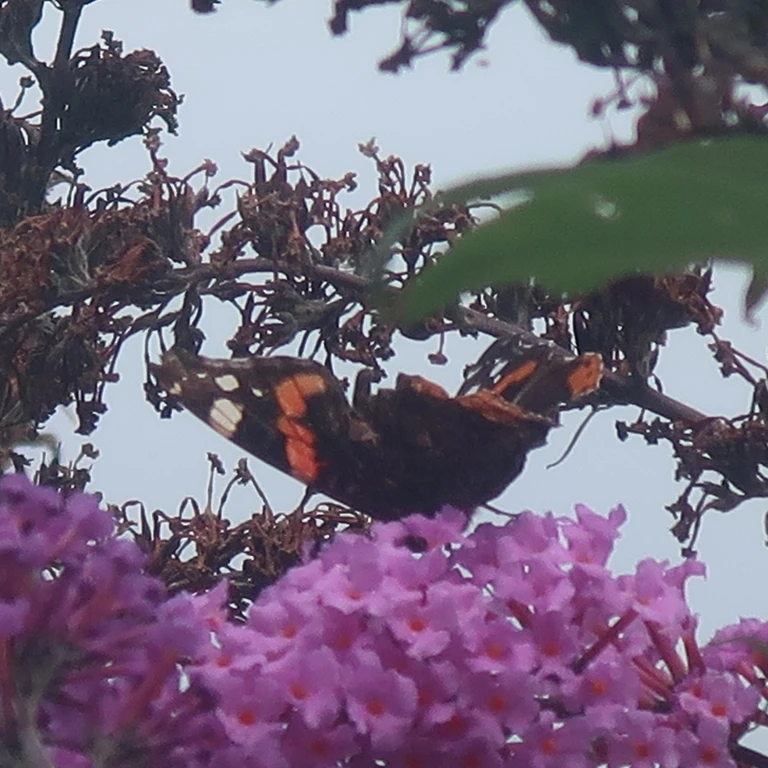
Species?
Vanessa atalanta
